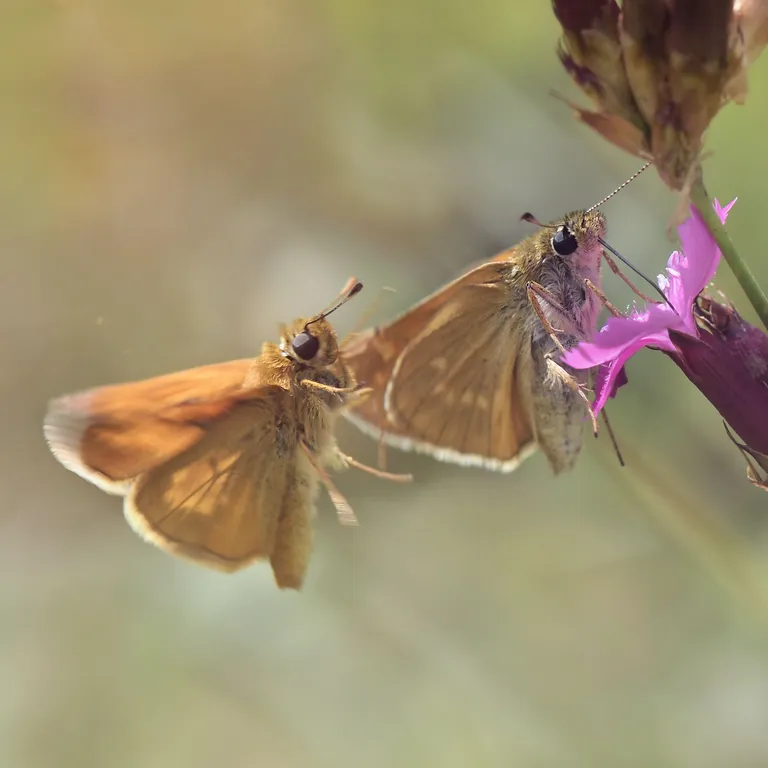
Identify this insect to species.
Ochlodes sylvanus (also Ochlodes venata)
